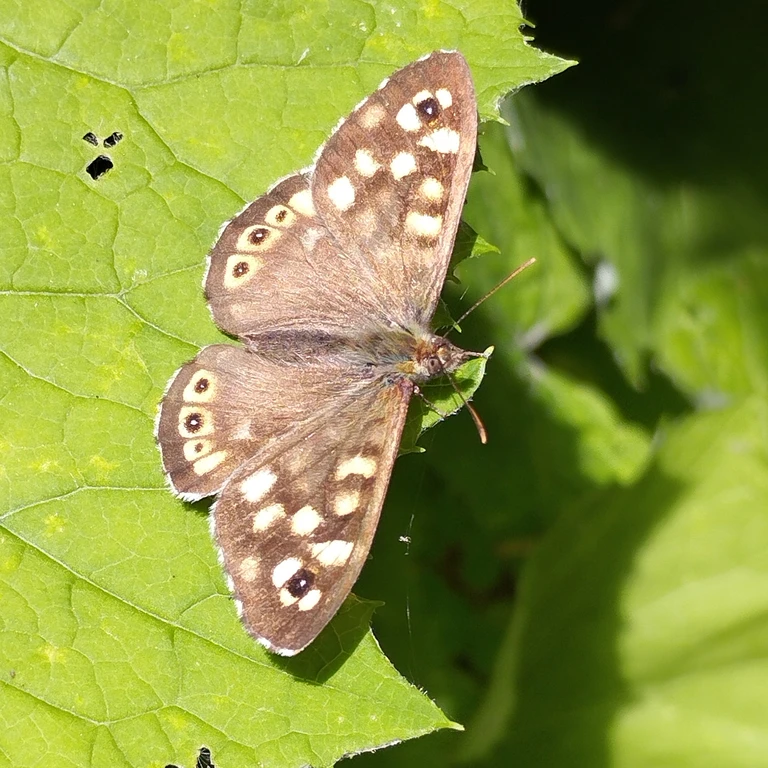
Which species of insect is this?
Pararge aegeria
